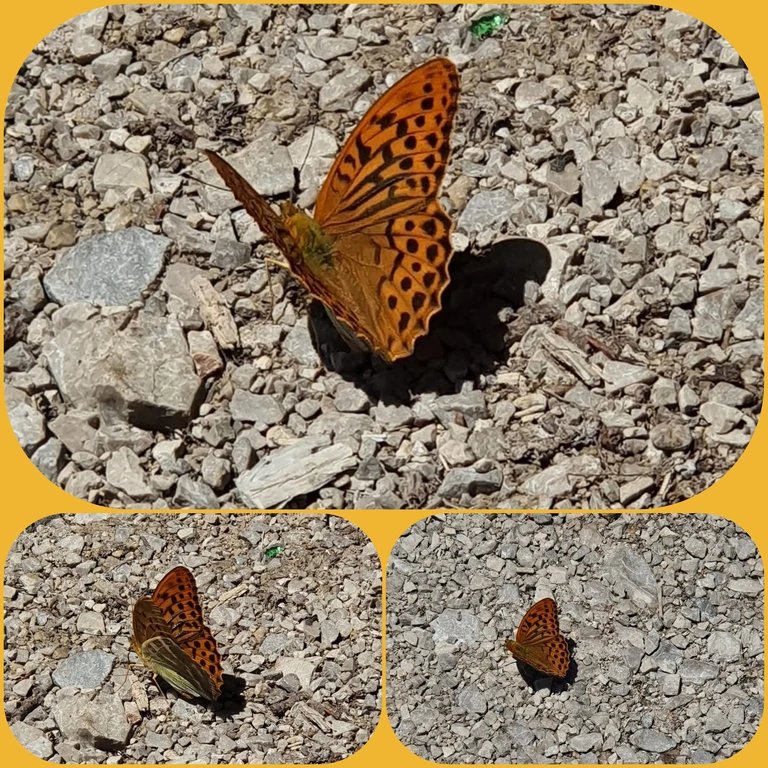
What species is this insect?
Argynnis paphia
